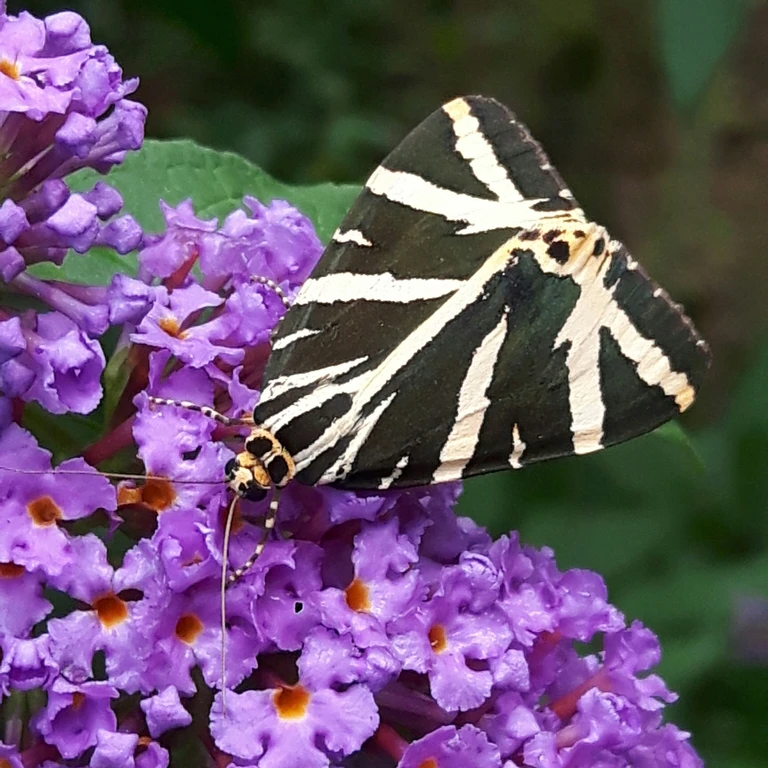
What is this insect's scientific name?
Euplagia quadripunctaria
